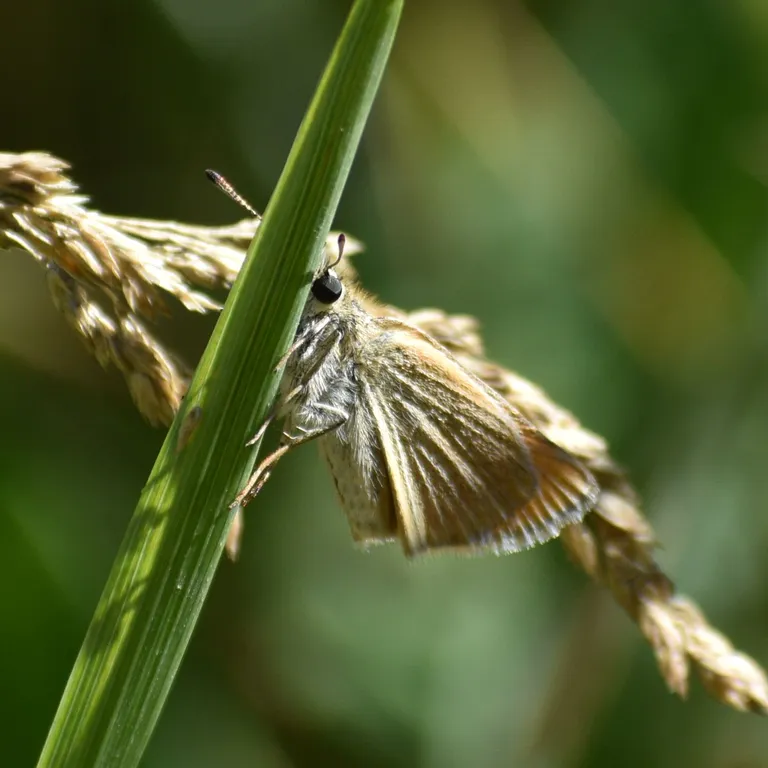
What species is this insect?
Thymelicus sylvestris
